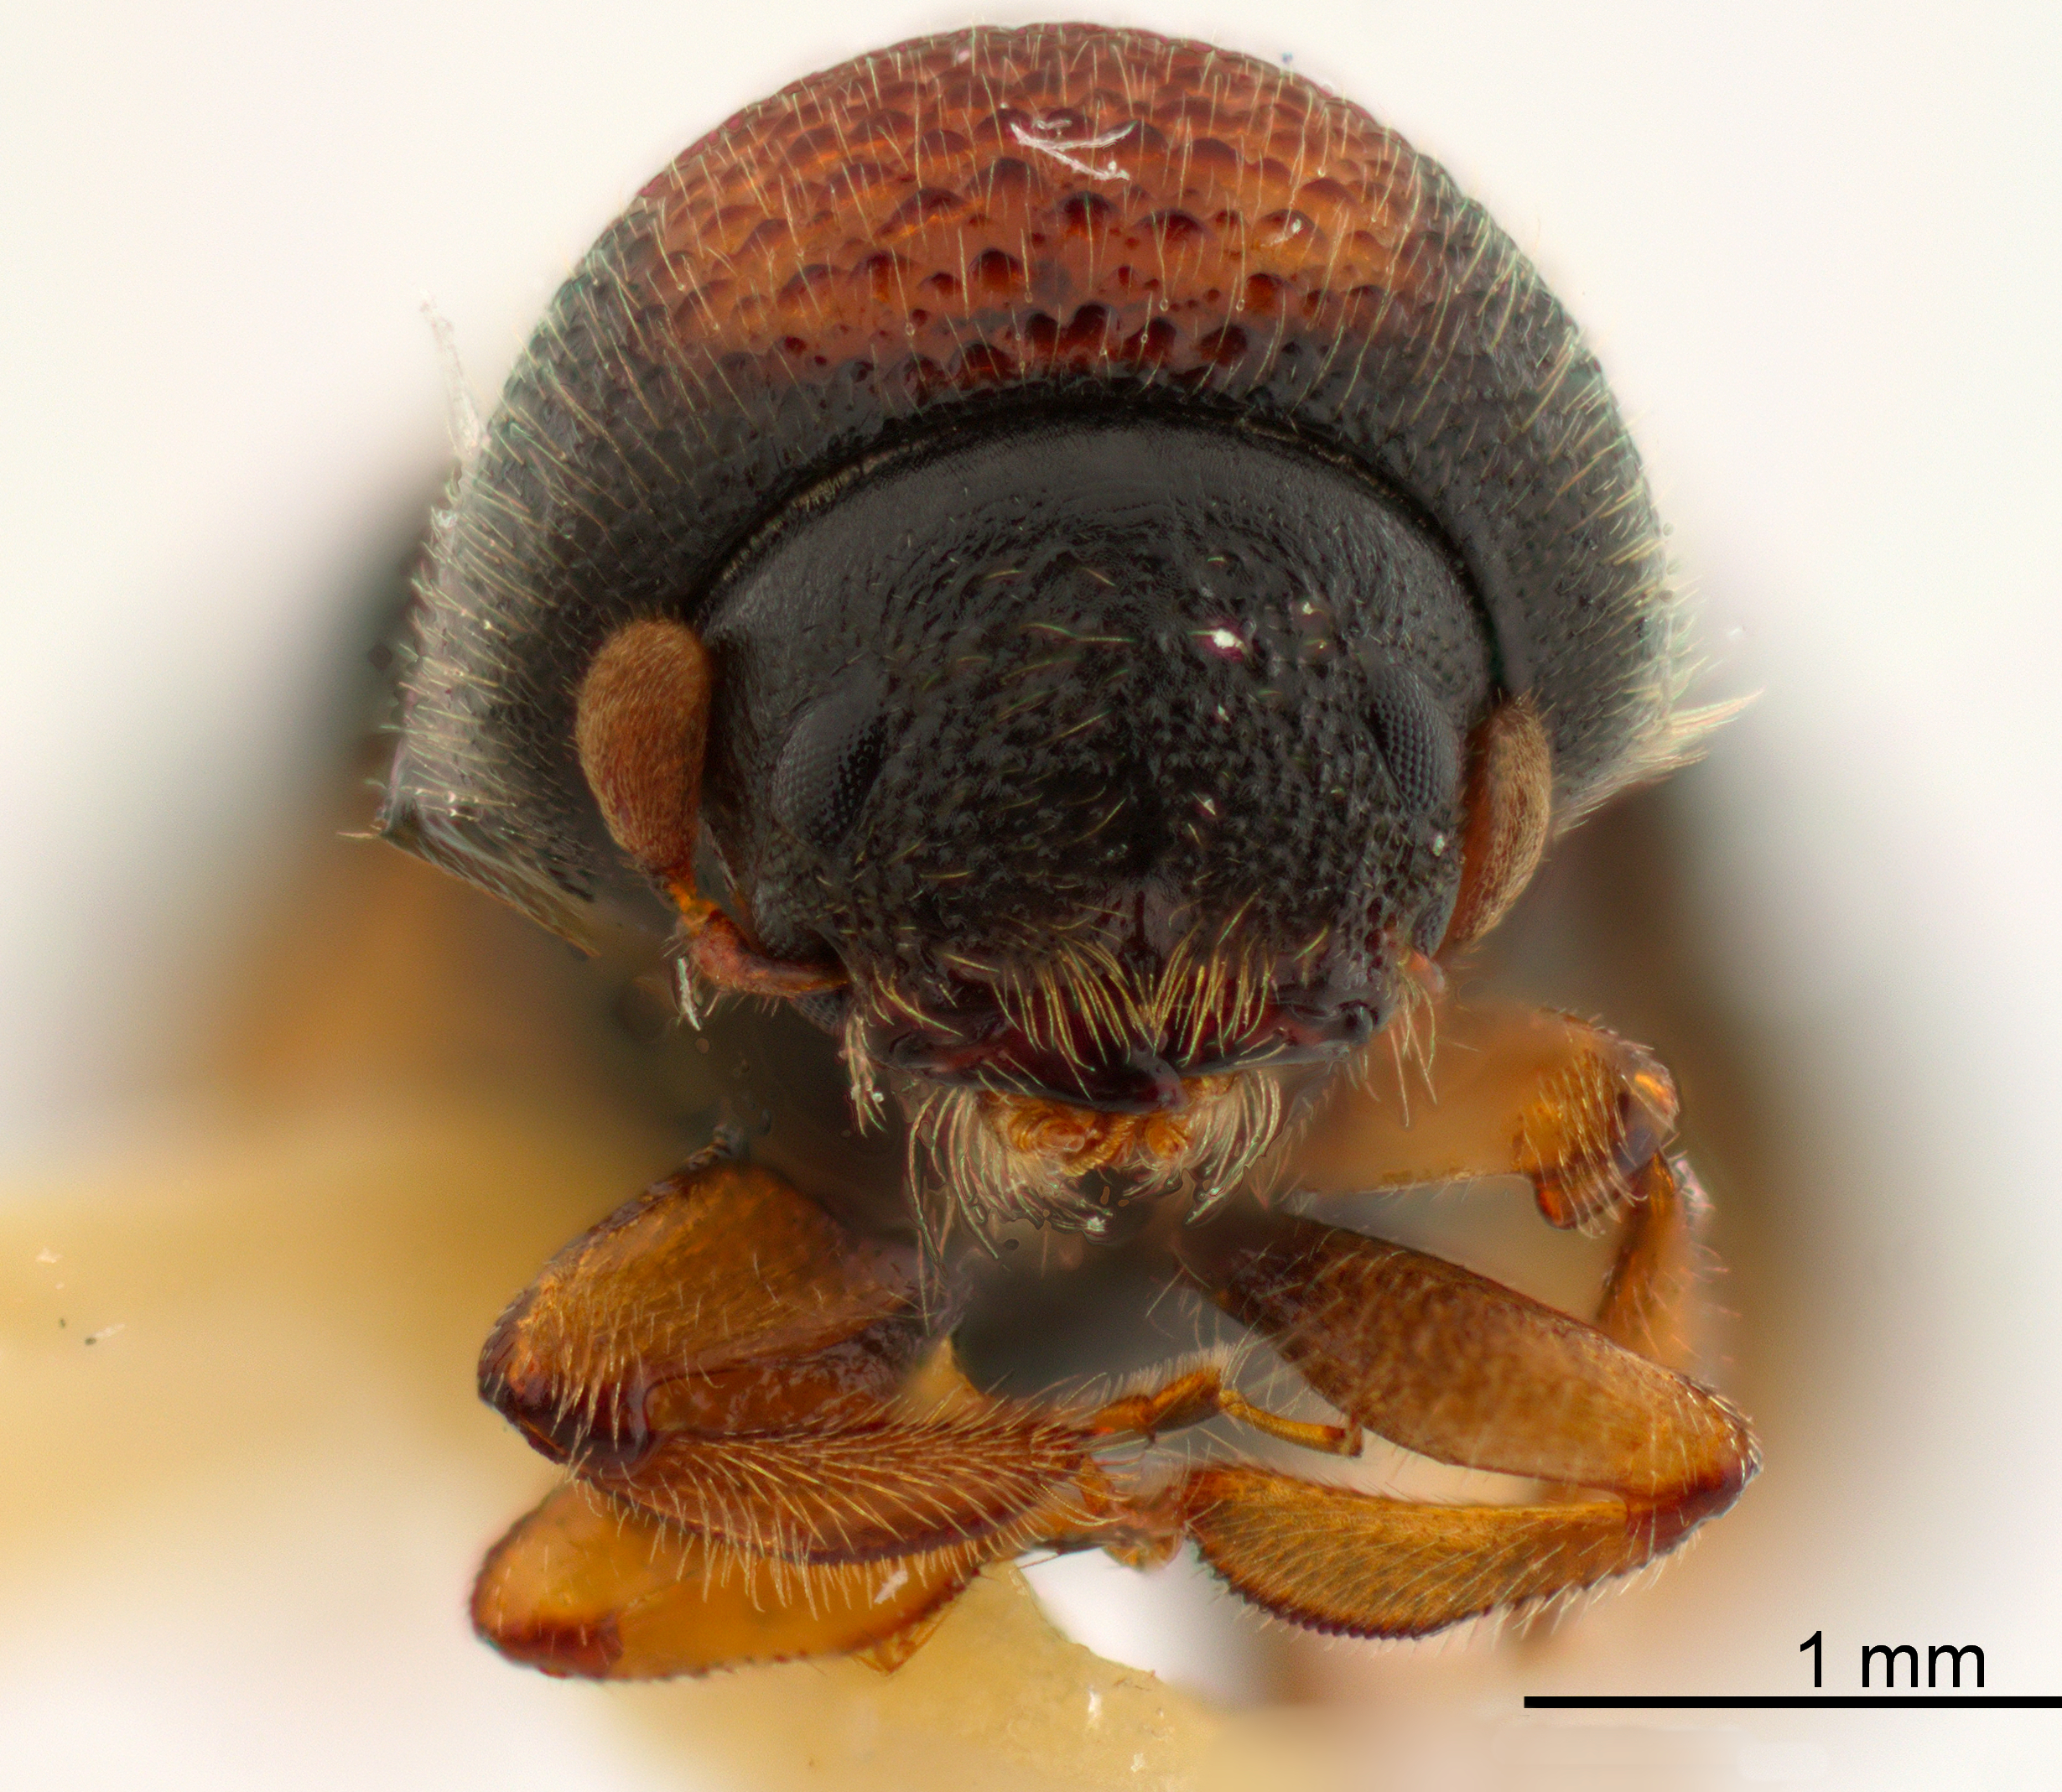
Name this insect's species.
Trypodendron niponicum
